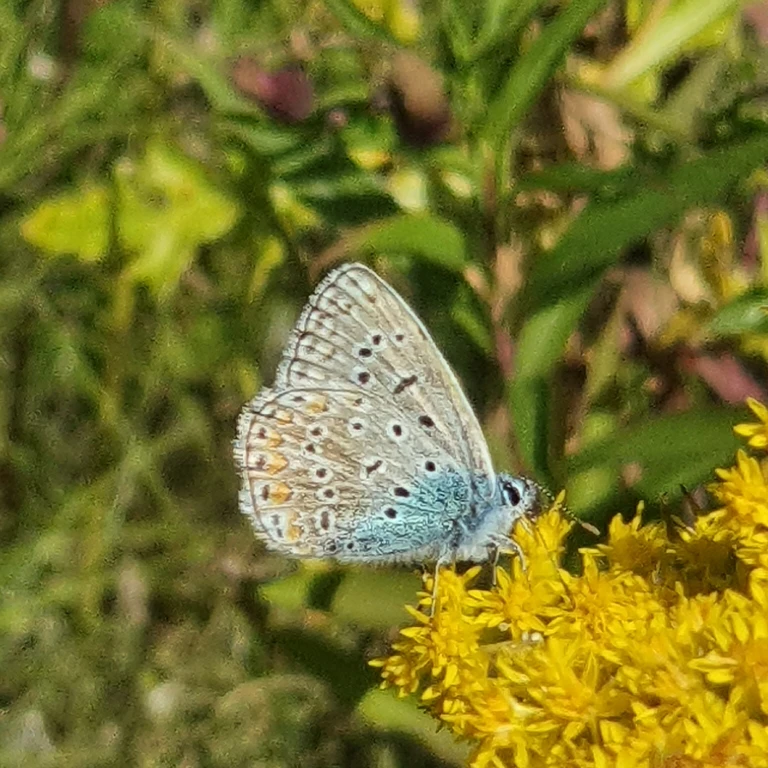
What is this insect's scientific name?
Polyommatus icarus
